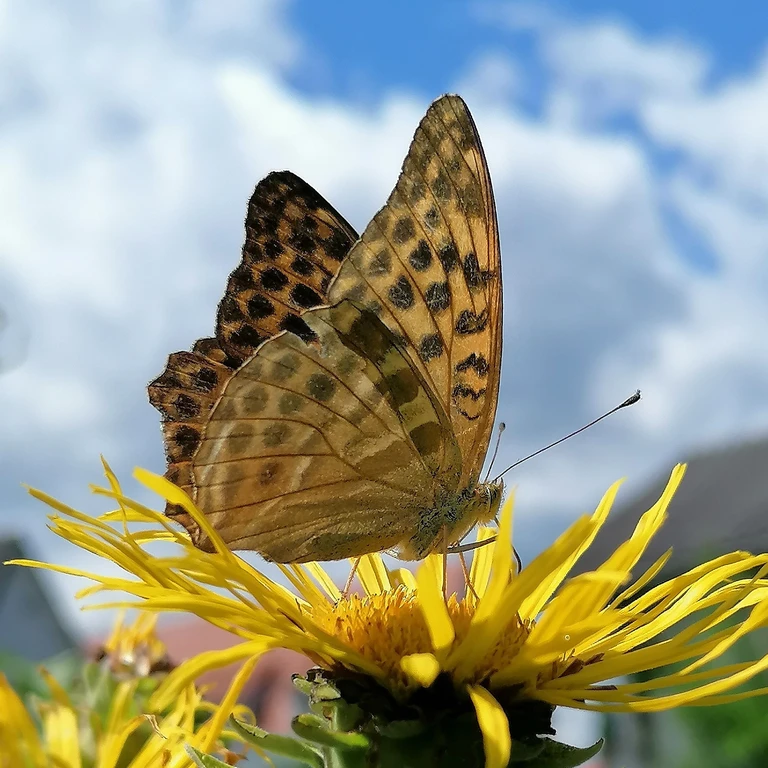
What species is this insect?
Argynnis paphia
